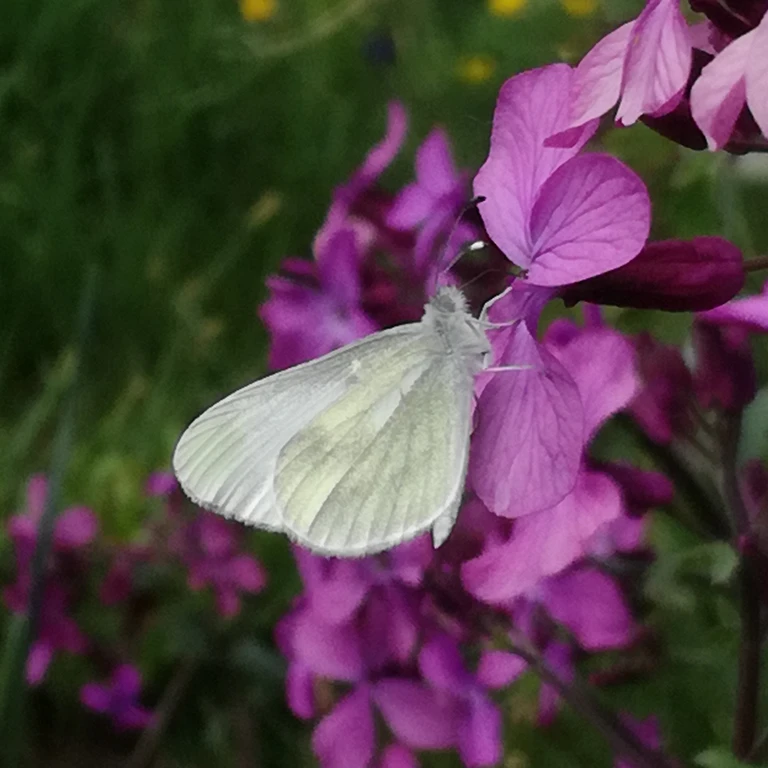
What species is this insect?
Leptidea sinapis/juvernica
